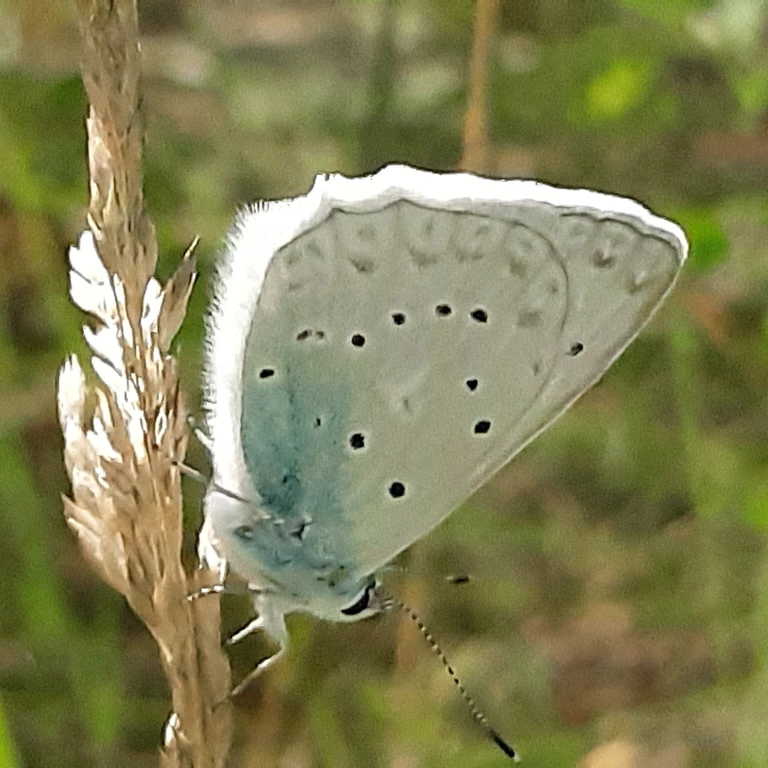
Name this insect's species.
Polyommatus daphnis
